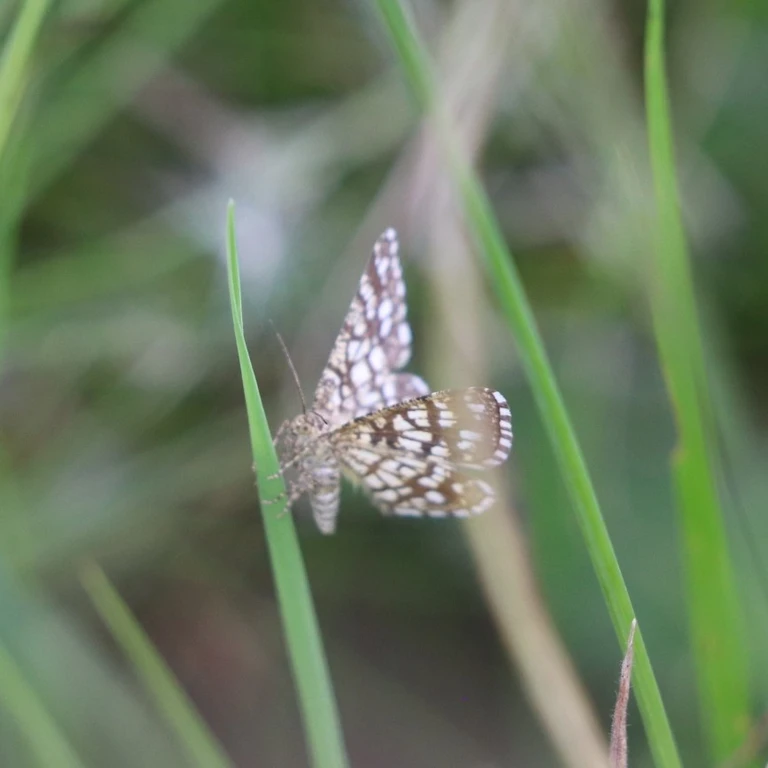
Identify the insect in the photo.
Chiasmia clathrata
